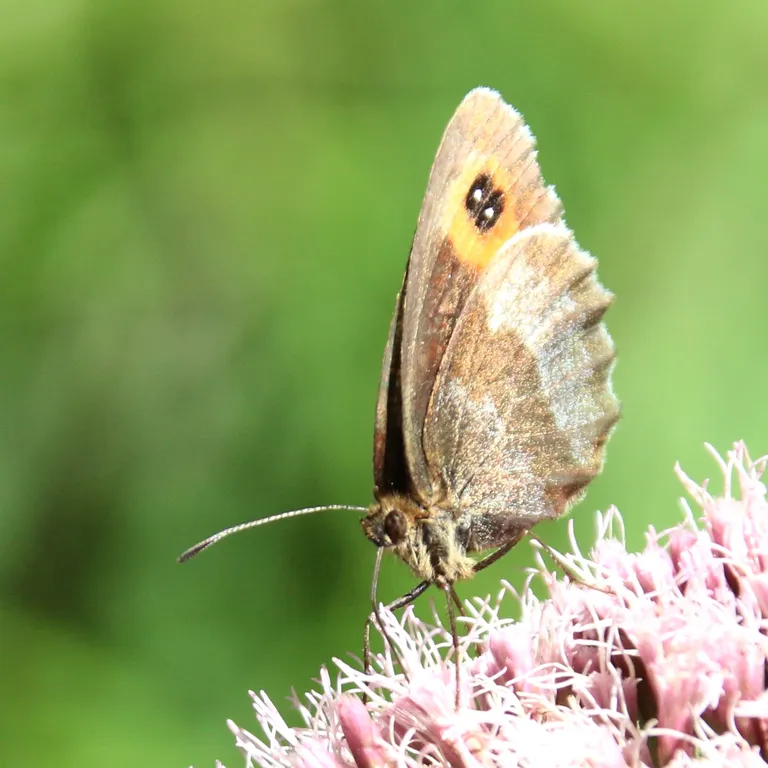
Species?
Erebia aethiops
